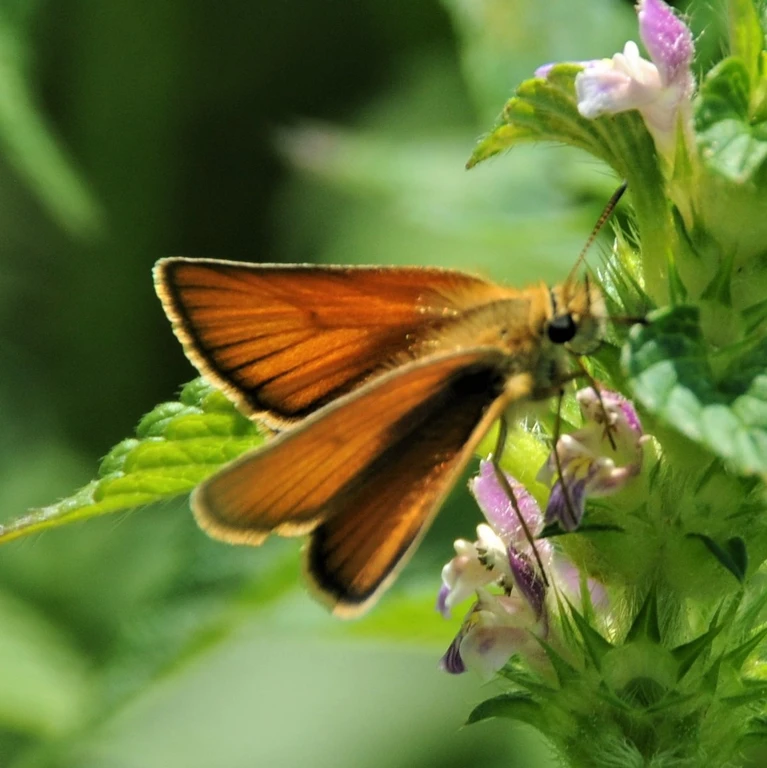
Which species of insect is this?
Thymelicus lineola
